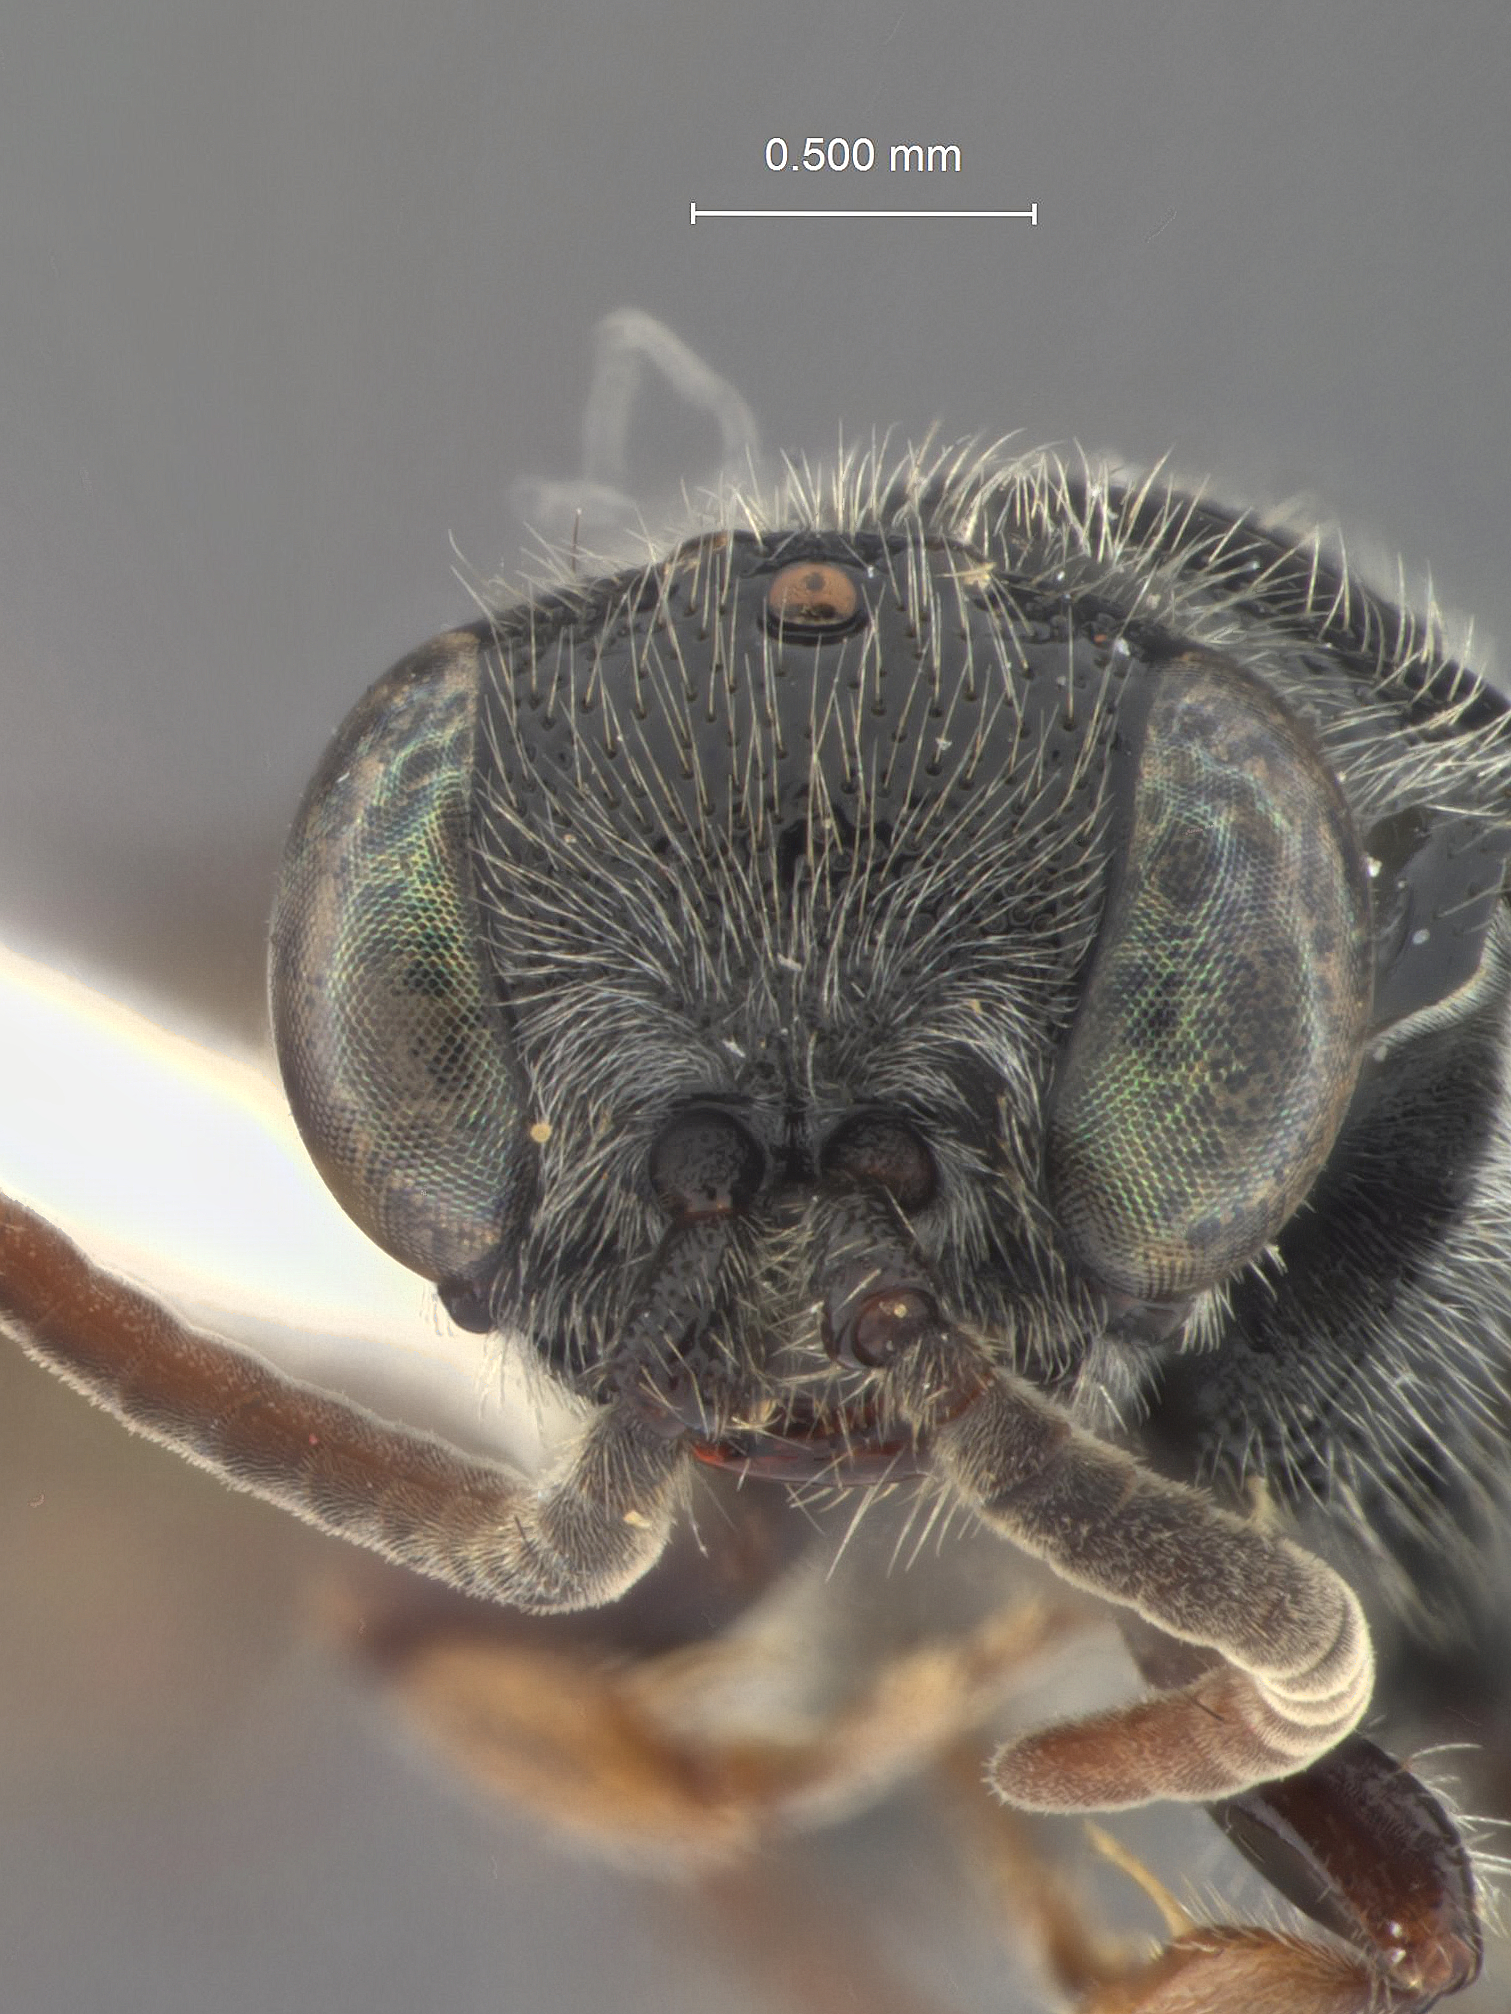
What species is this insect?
Tiphia grenada
